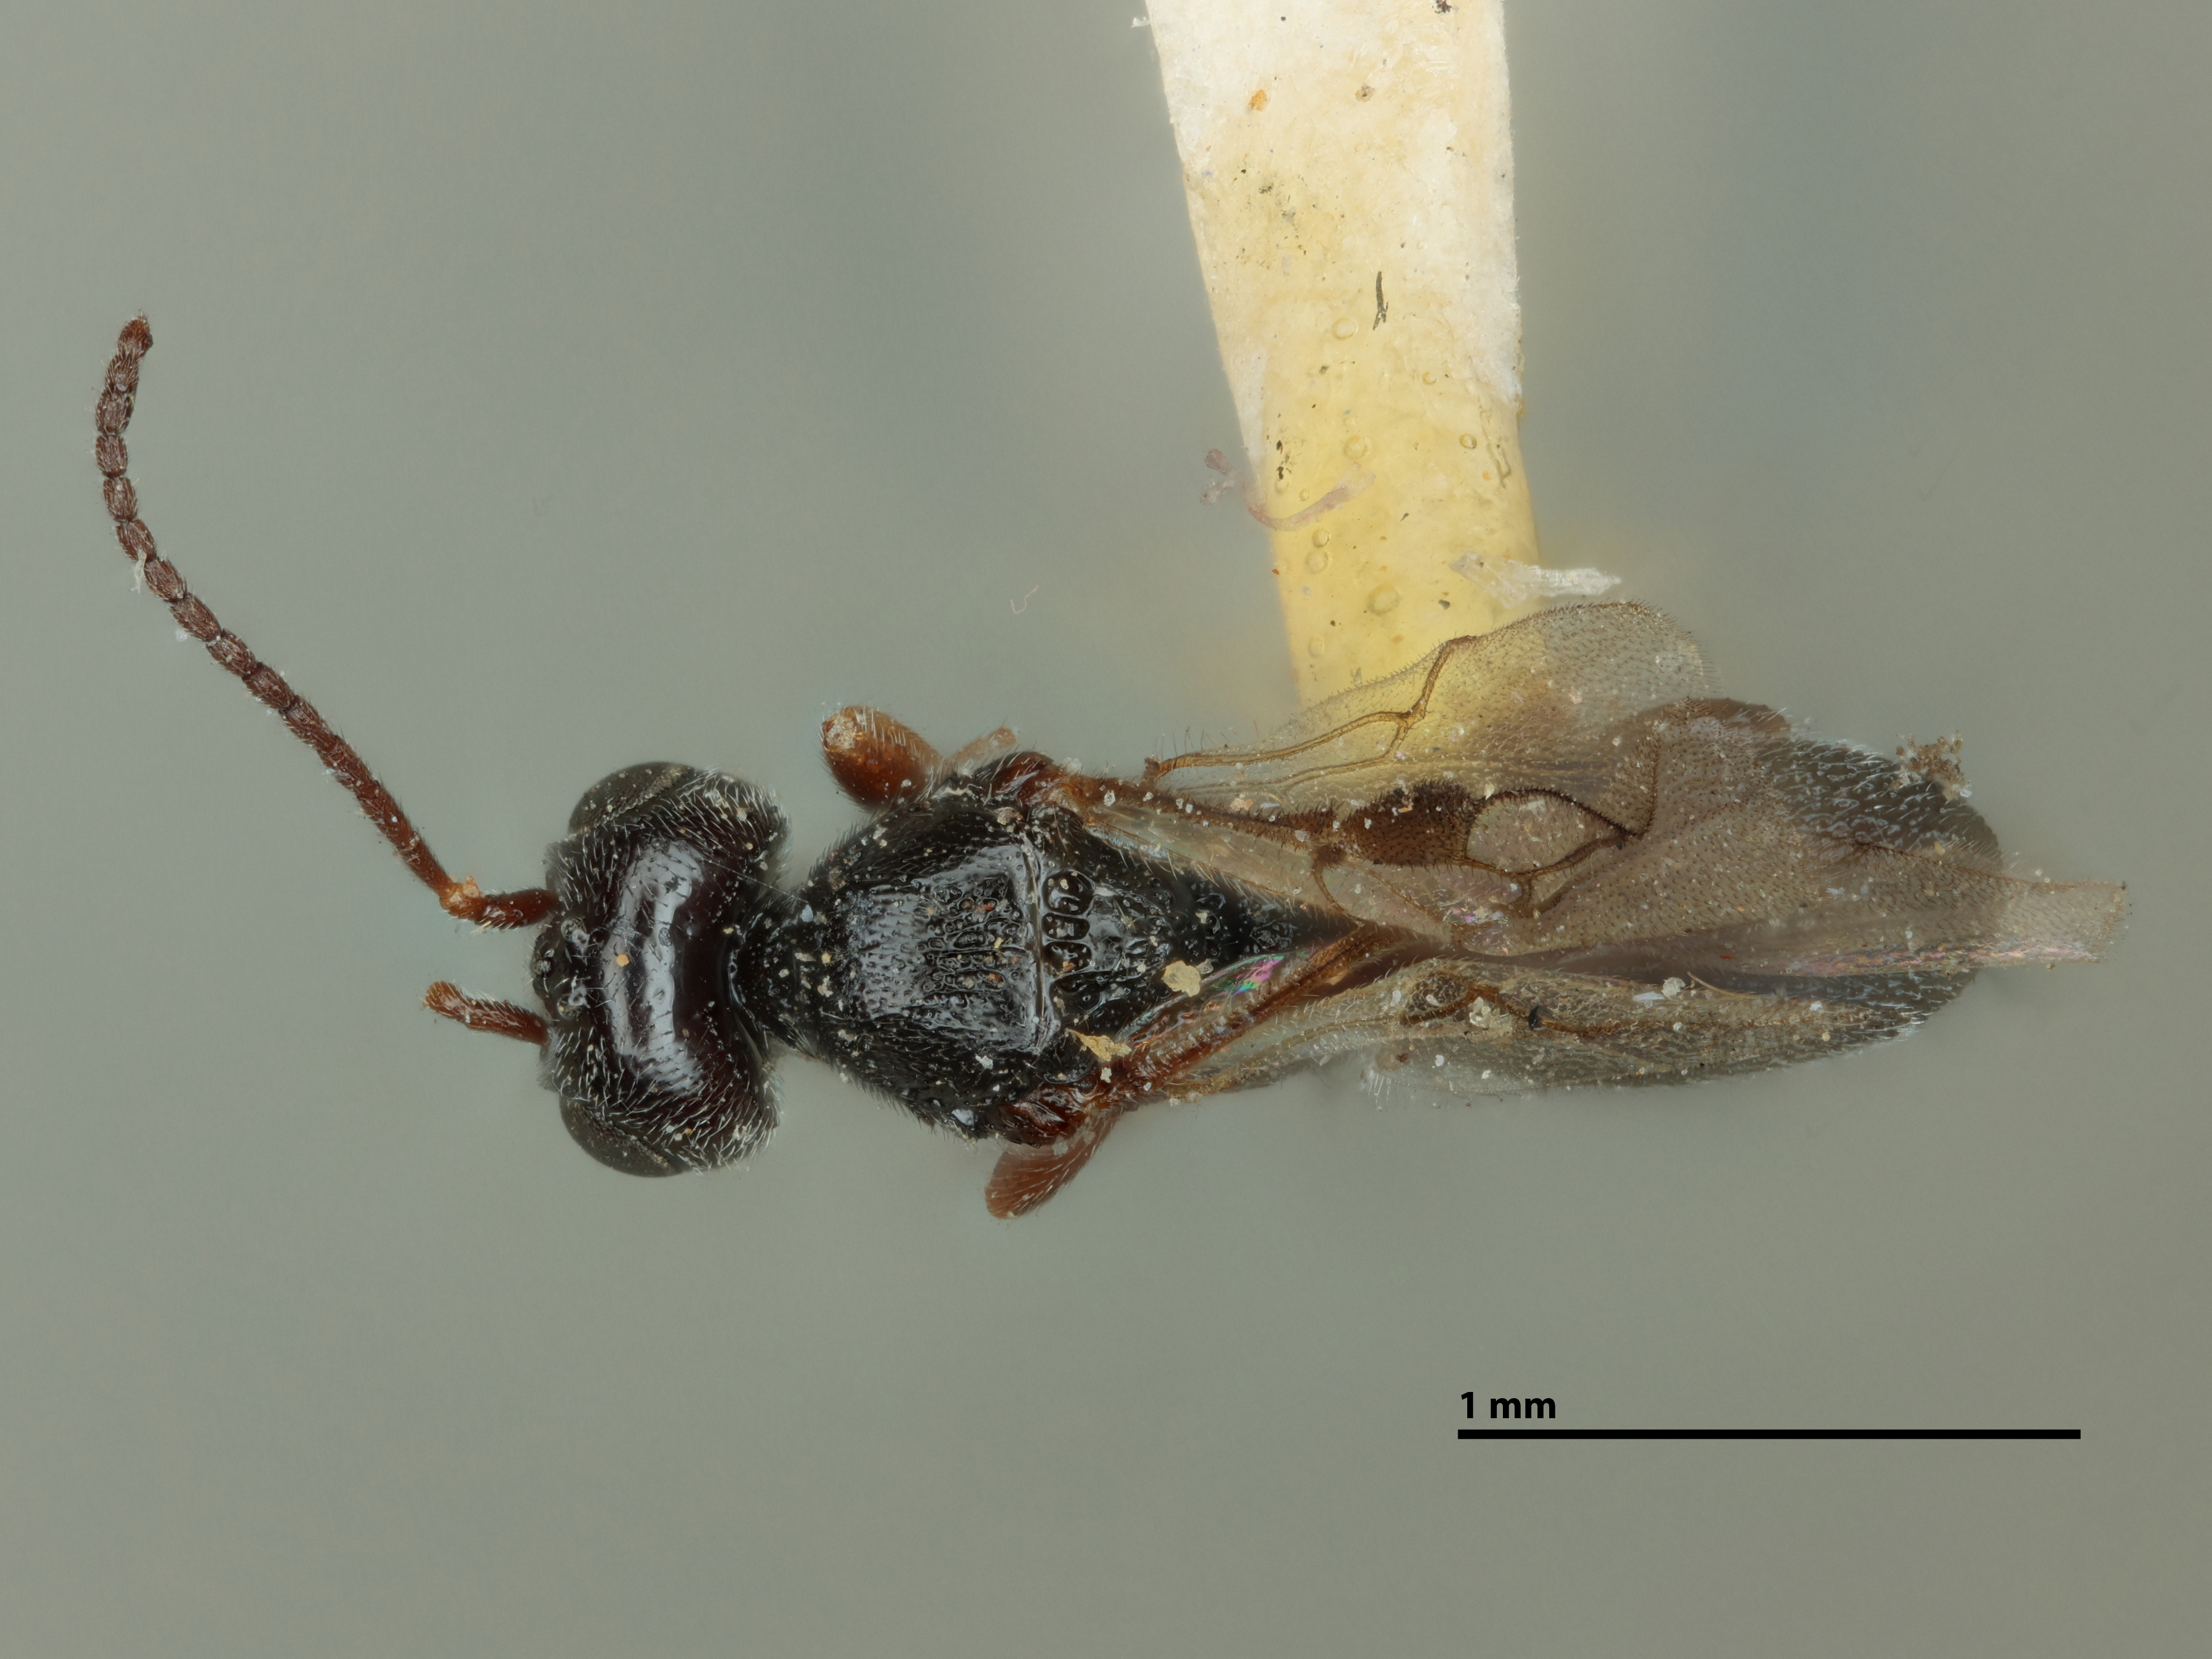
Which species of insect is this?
Urosigalphus hubbardi
